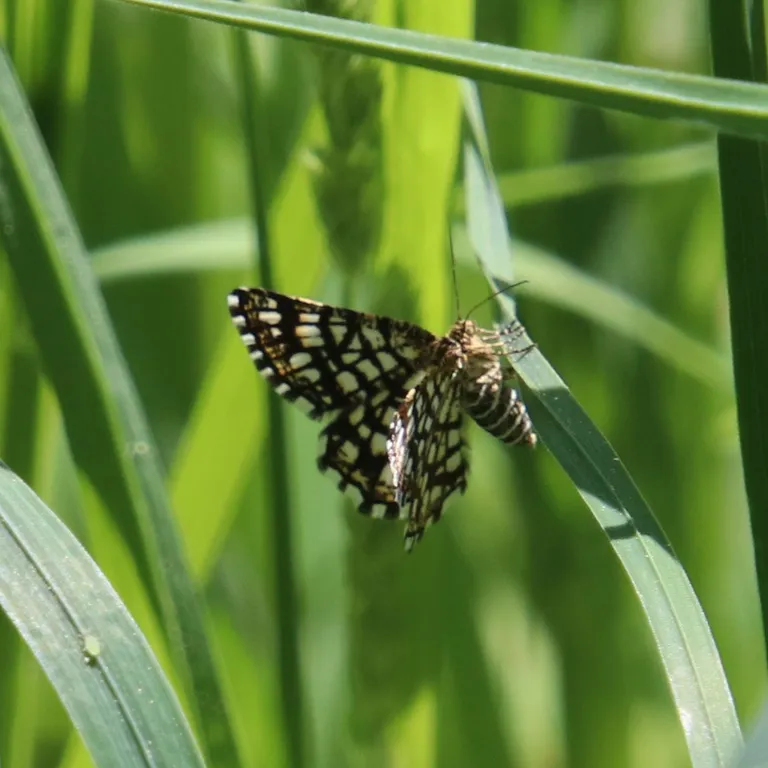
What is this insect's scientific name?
Chiasmia clathrata
